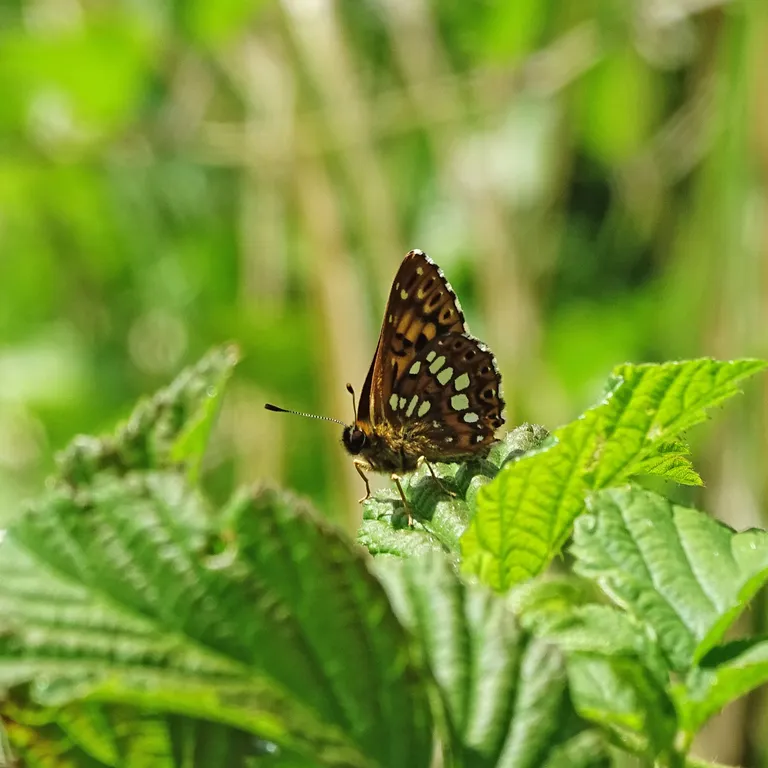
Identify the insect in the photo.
Hamearis lucina
